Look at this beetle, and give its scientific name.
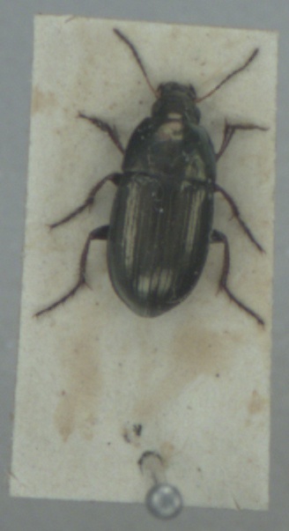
Amara aenea
